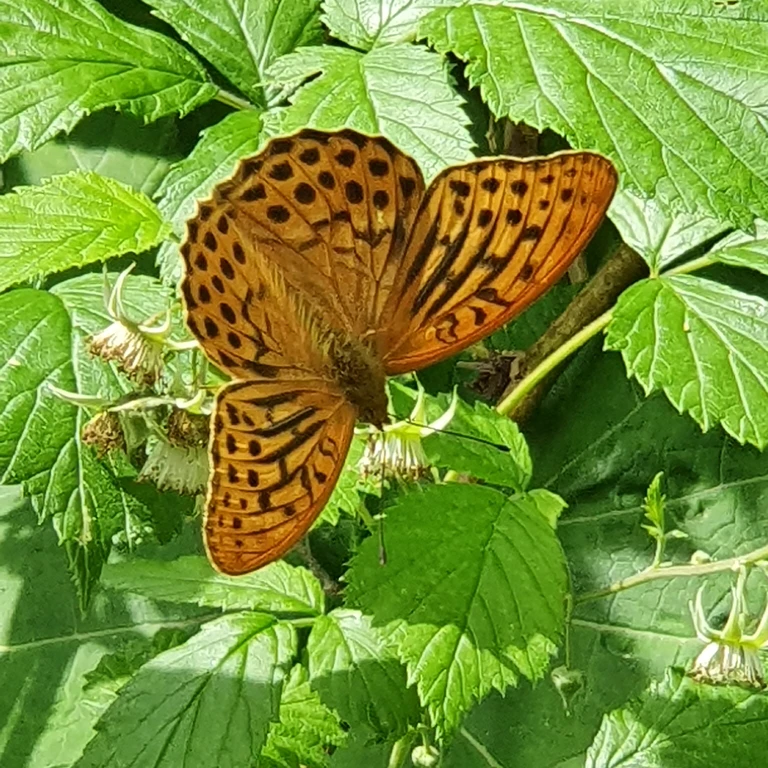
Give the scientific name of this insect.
Argynnis paphia
